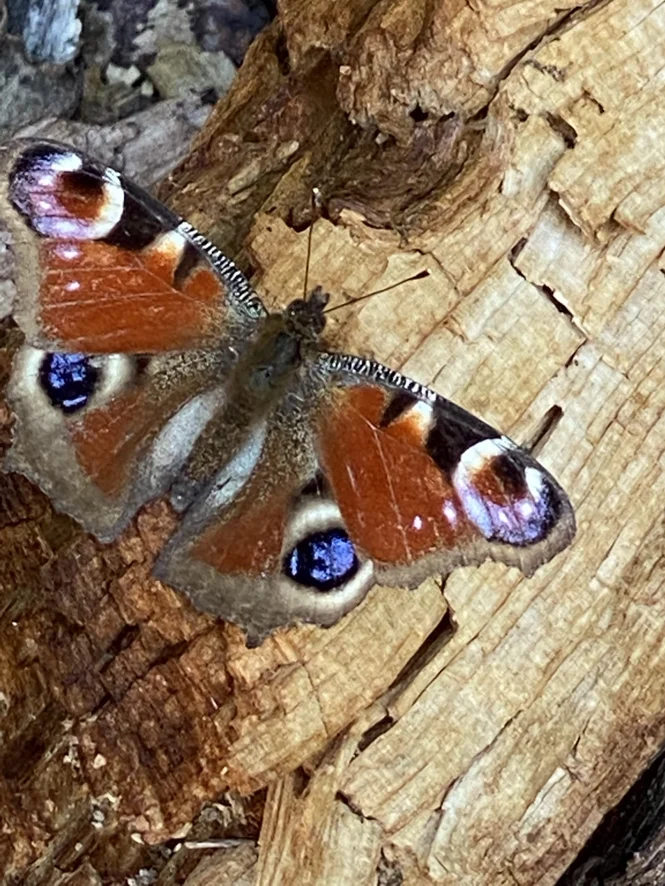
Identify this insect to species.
Aglais io
